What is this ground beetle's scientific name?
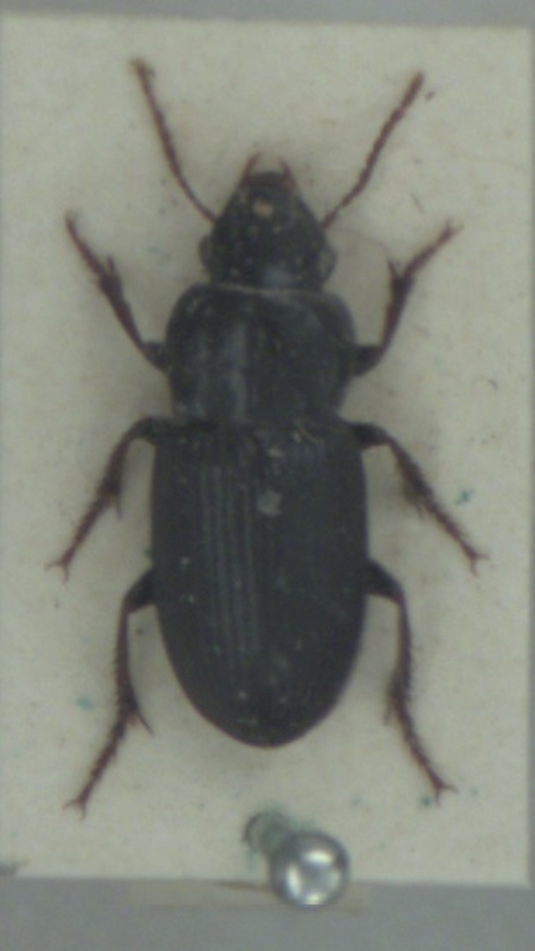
Harpalus attenuatus
